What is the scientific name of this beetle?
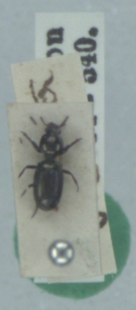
Dyschirius thoracicus
